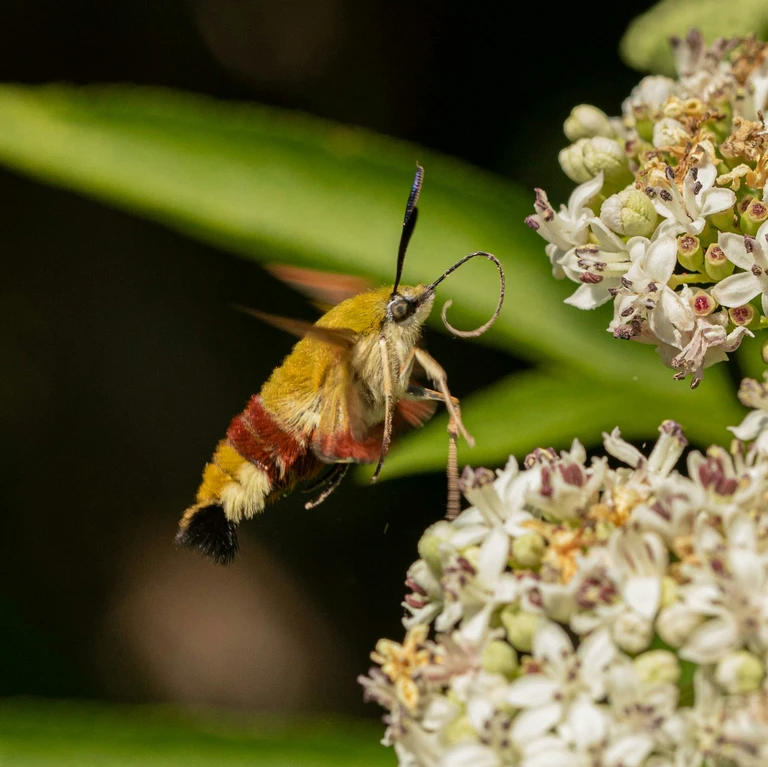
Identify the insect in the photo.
Hemaris fuciformis
